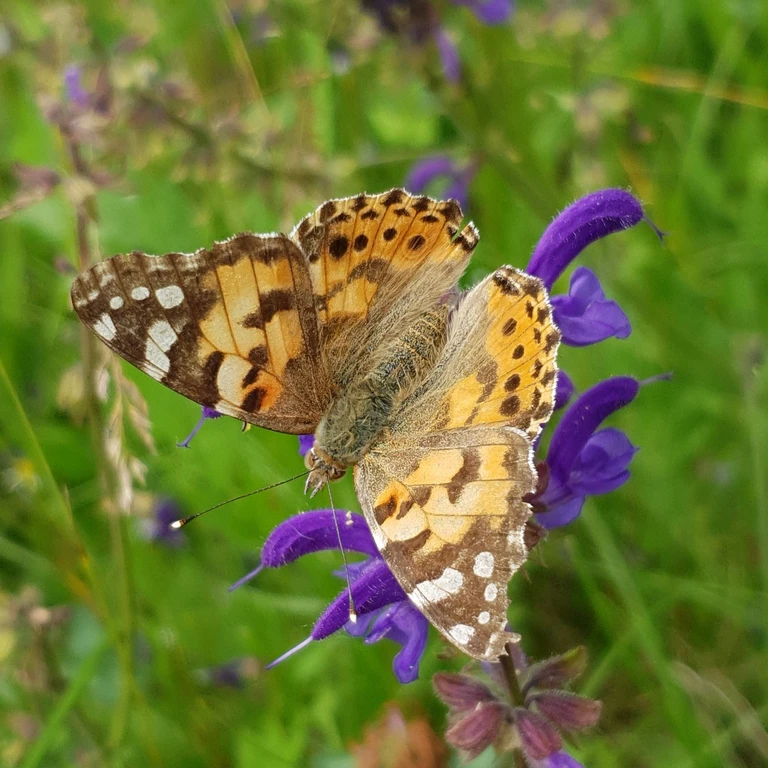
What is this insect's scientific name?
Vanessa cardui
